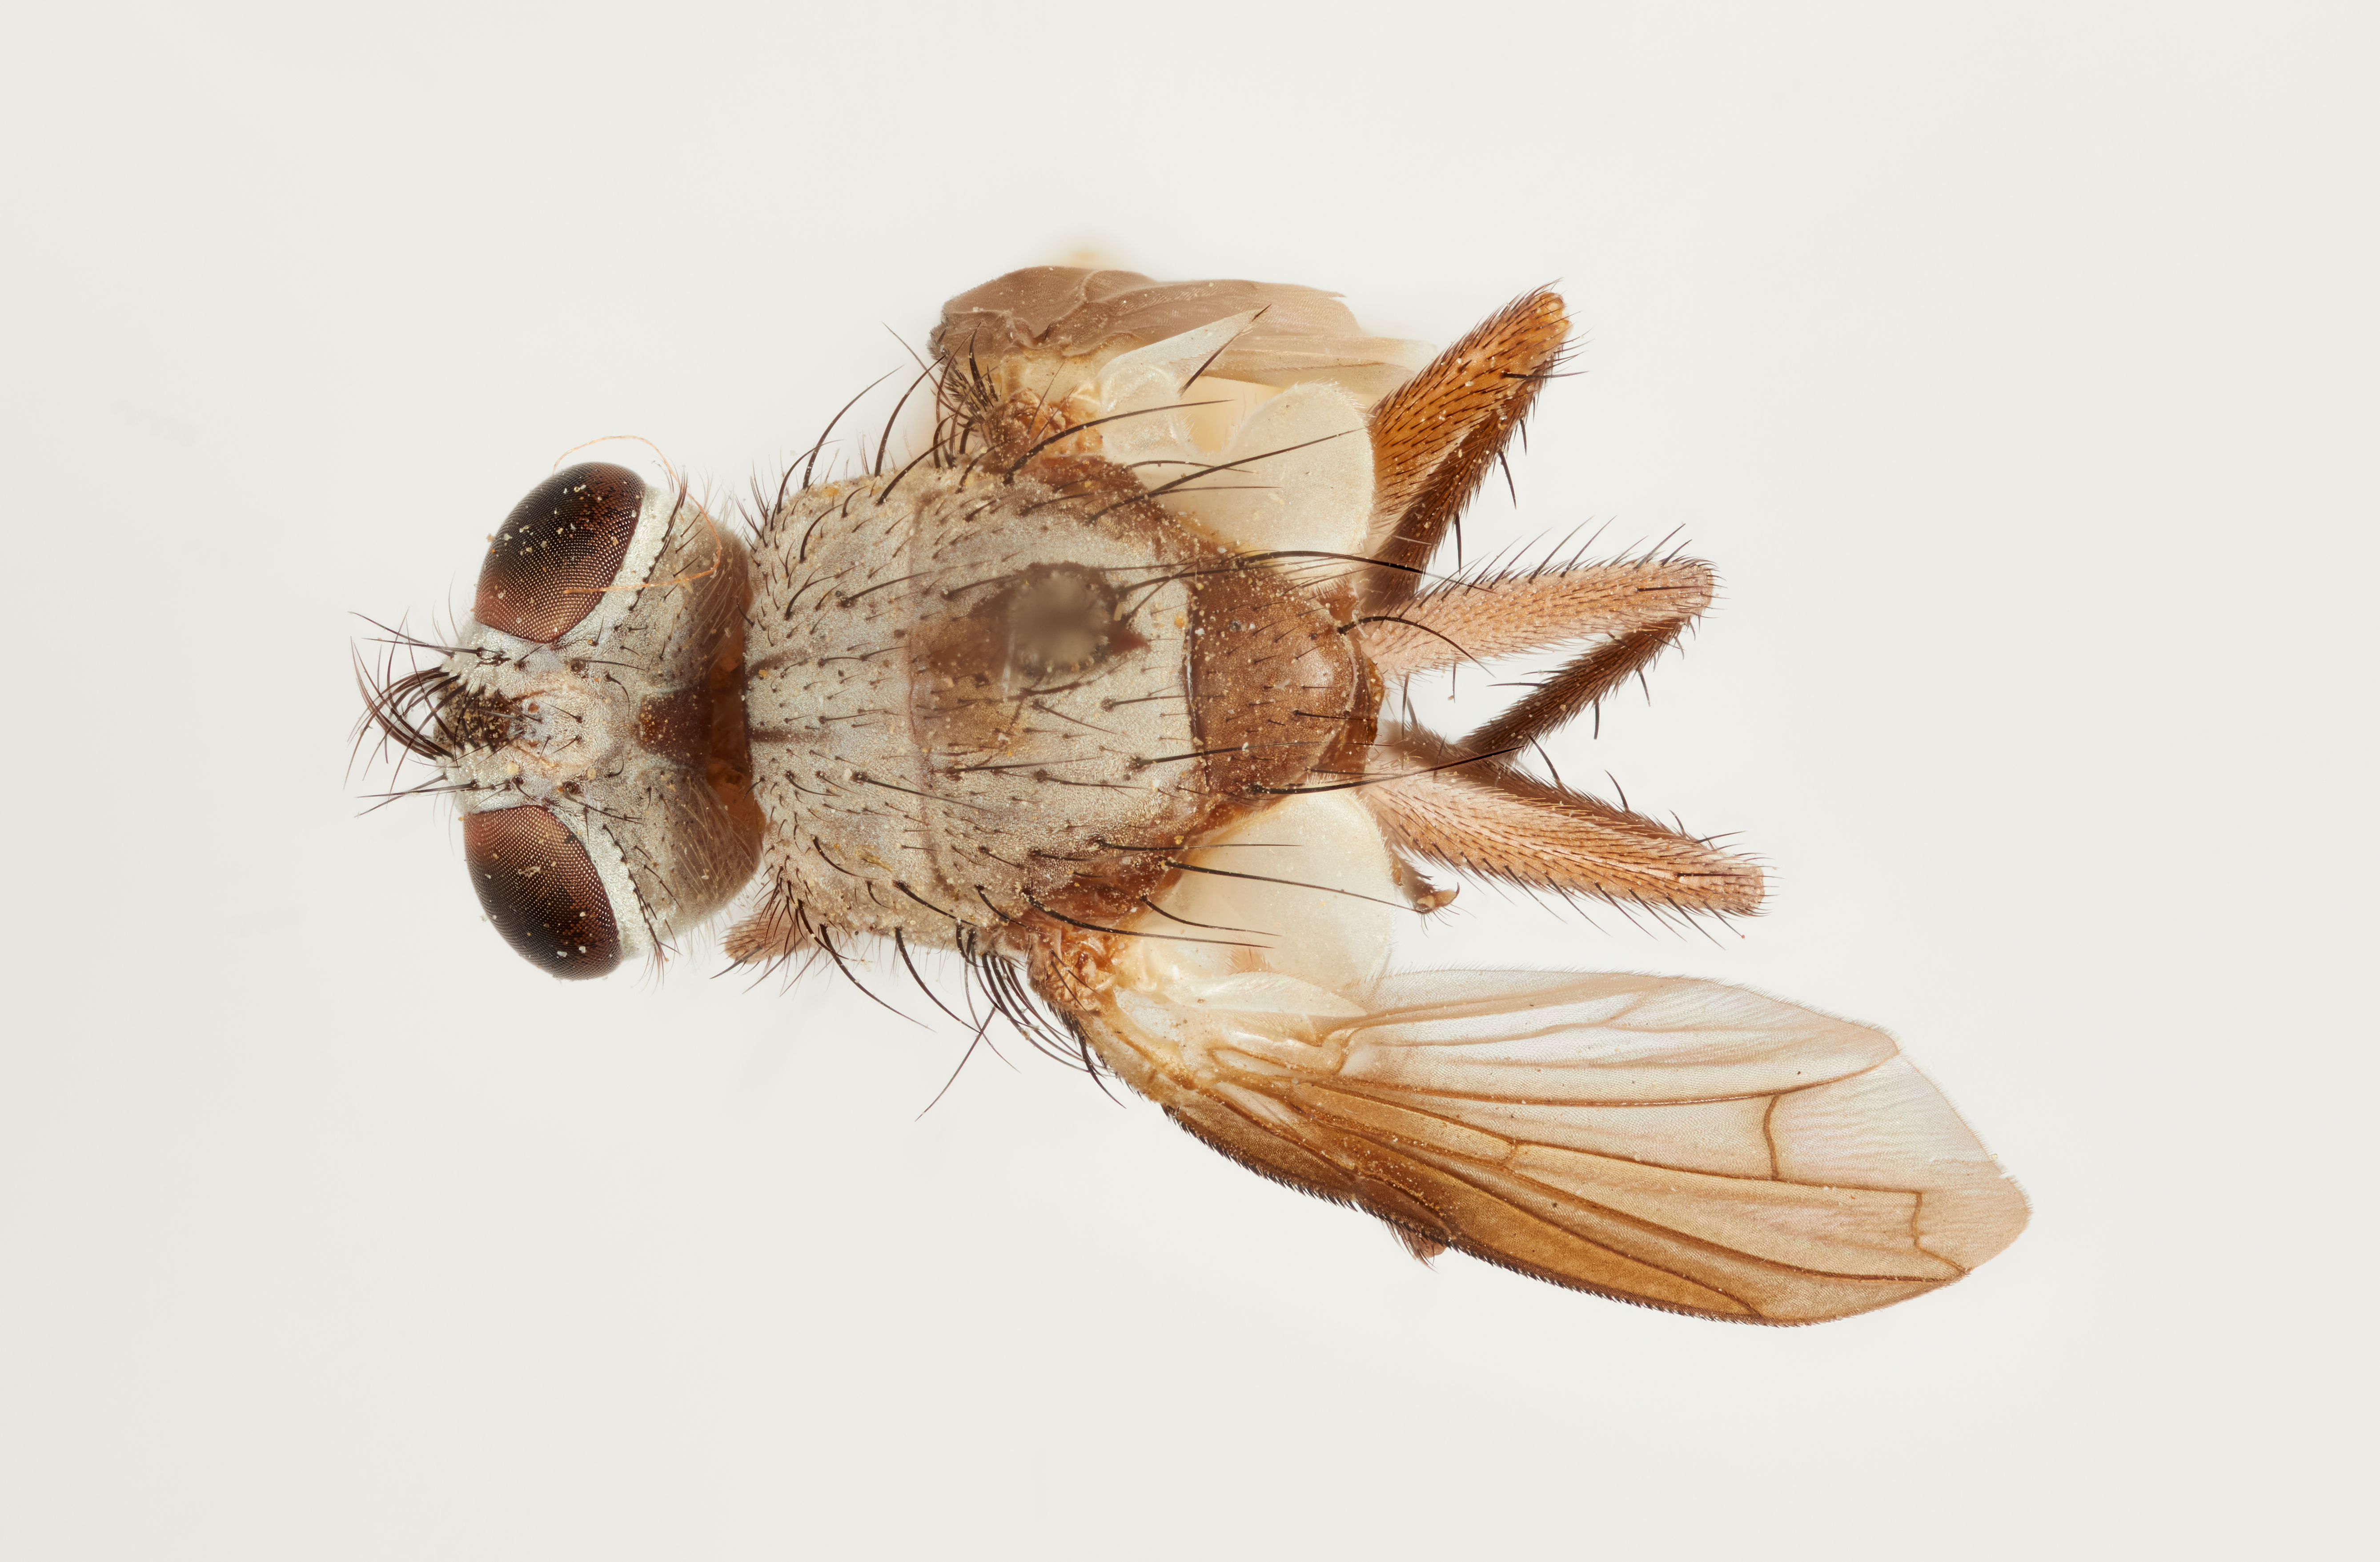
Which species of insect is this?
Ophirodexia pulchra
